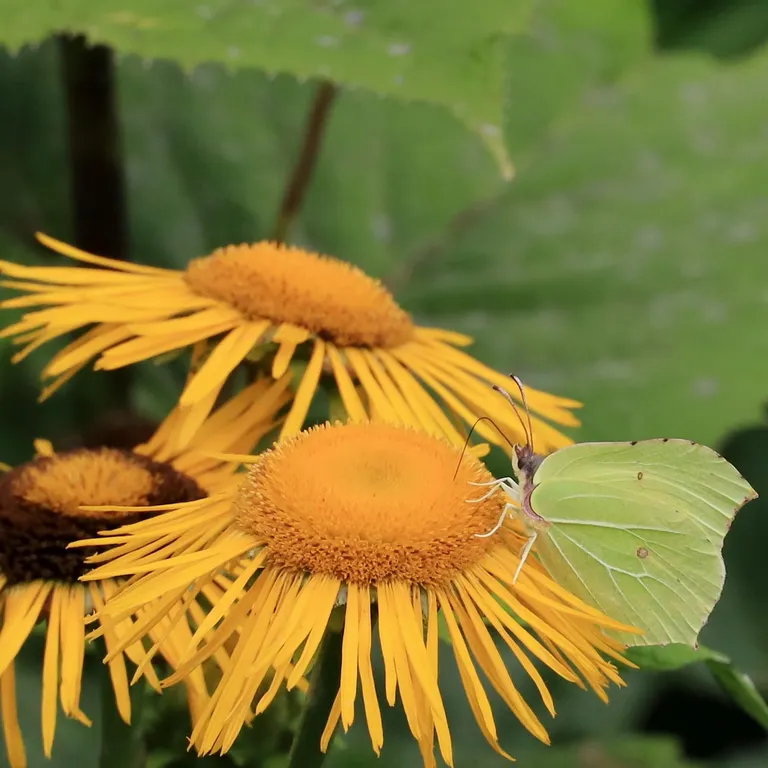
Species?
Gonepteryx rhamni
